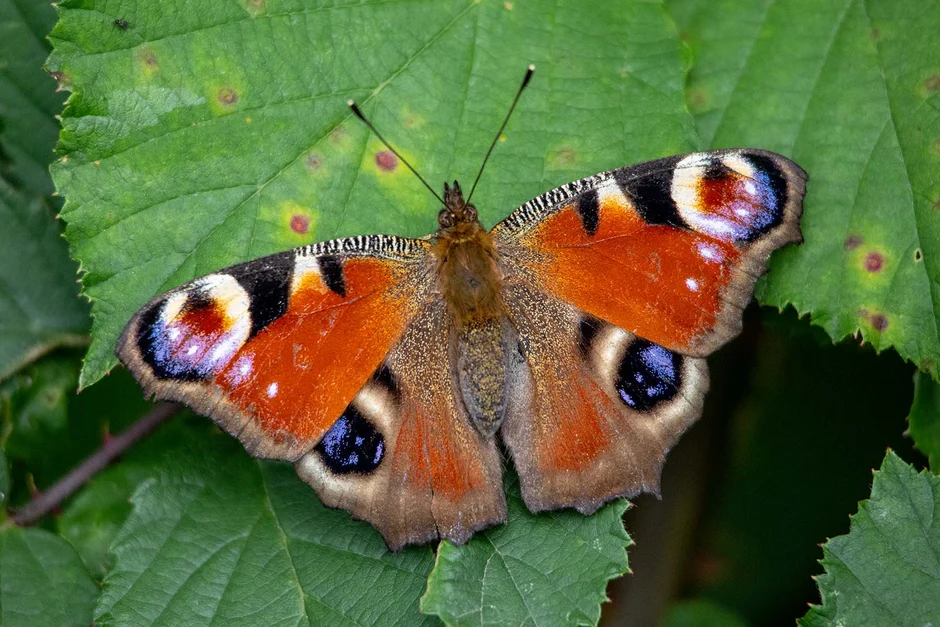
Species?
Aglais io
